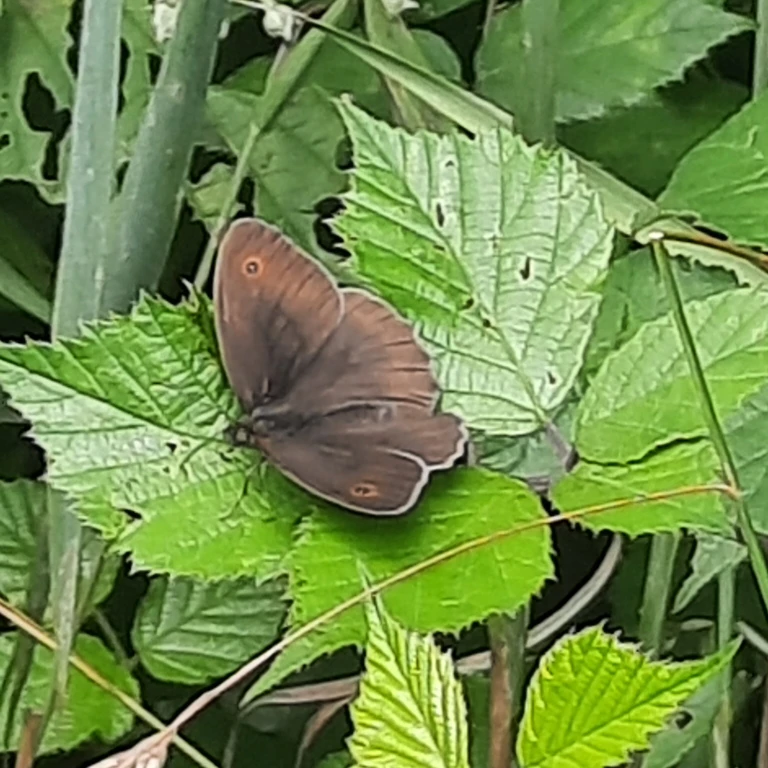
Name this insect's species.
Maniola jurtina
